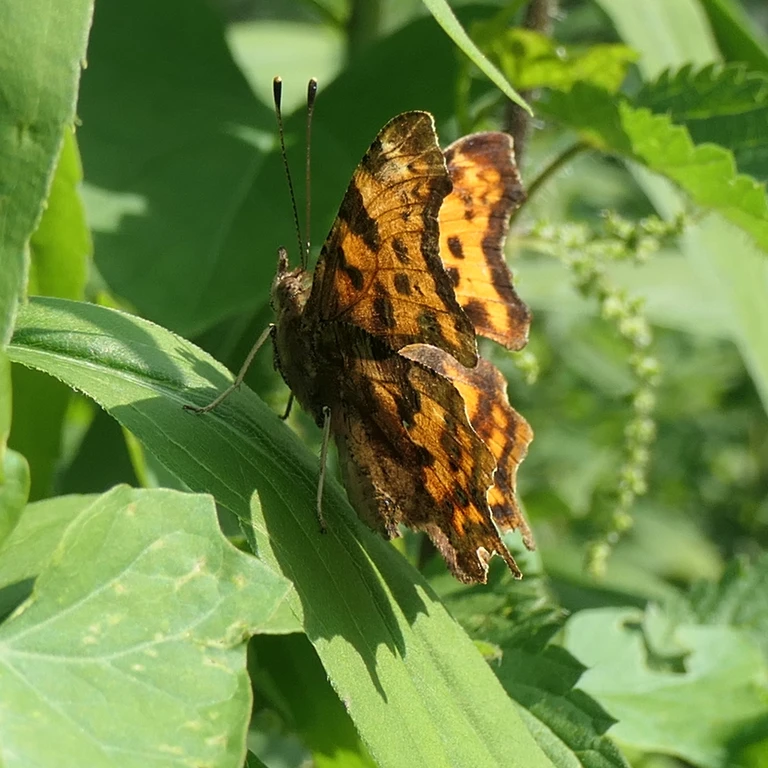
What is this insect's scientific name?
Polygonia c-album
